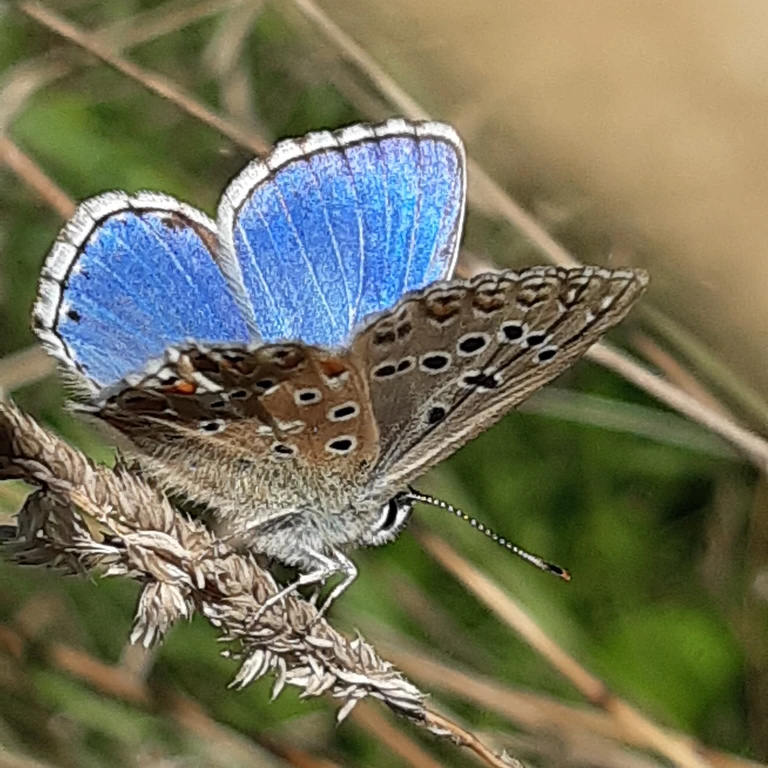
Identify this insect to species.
Lysandra bellargus
